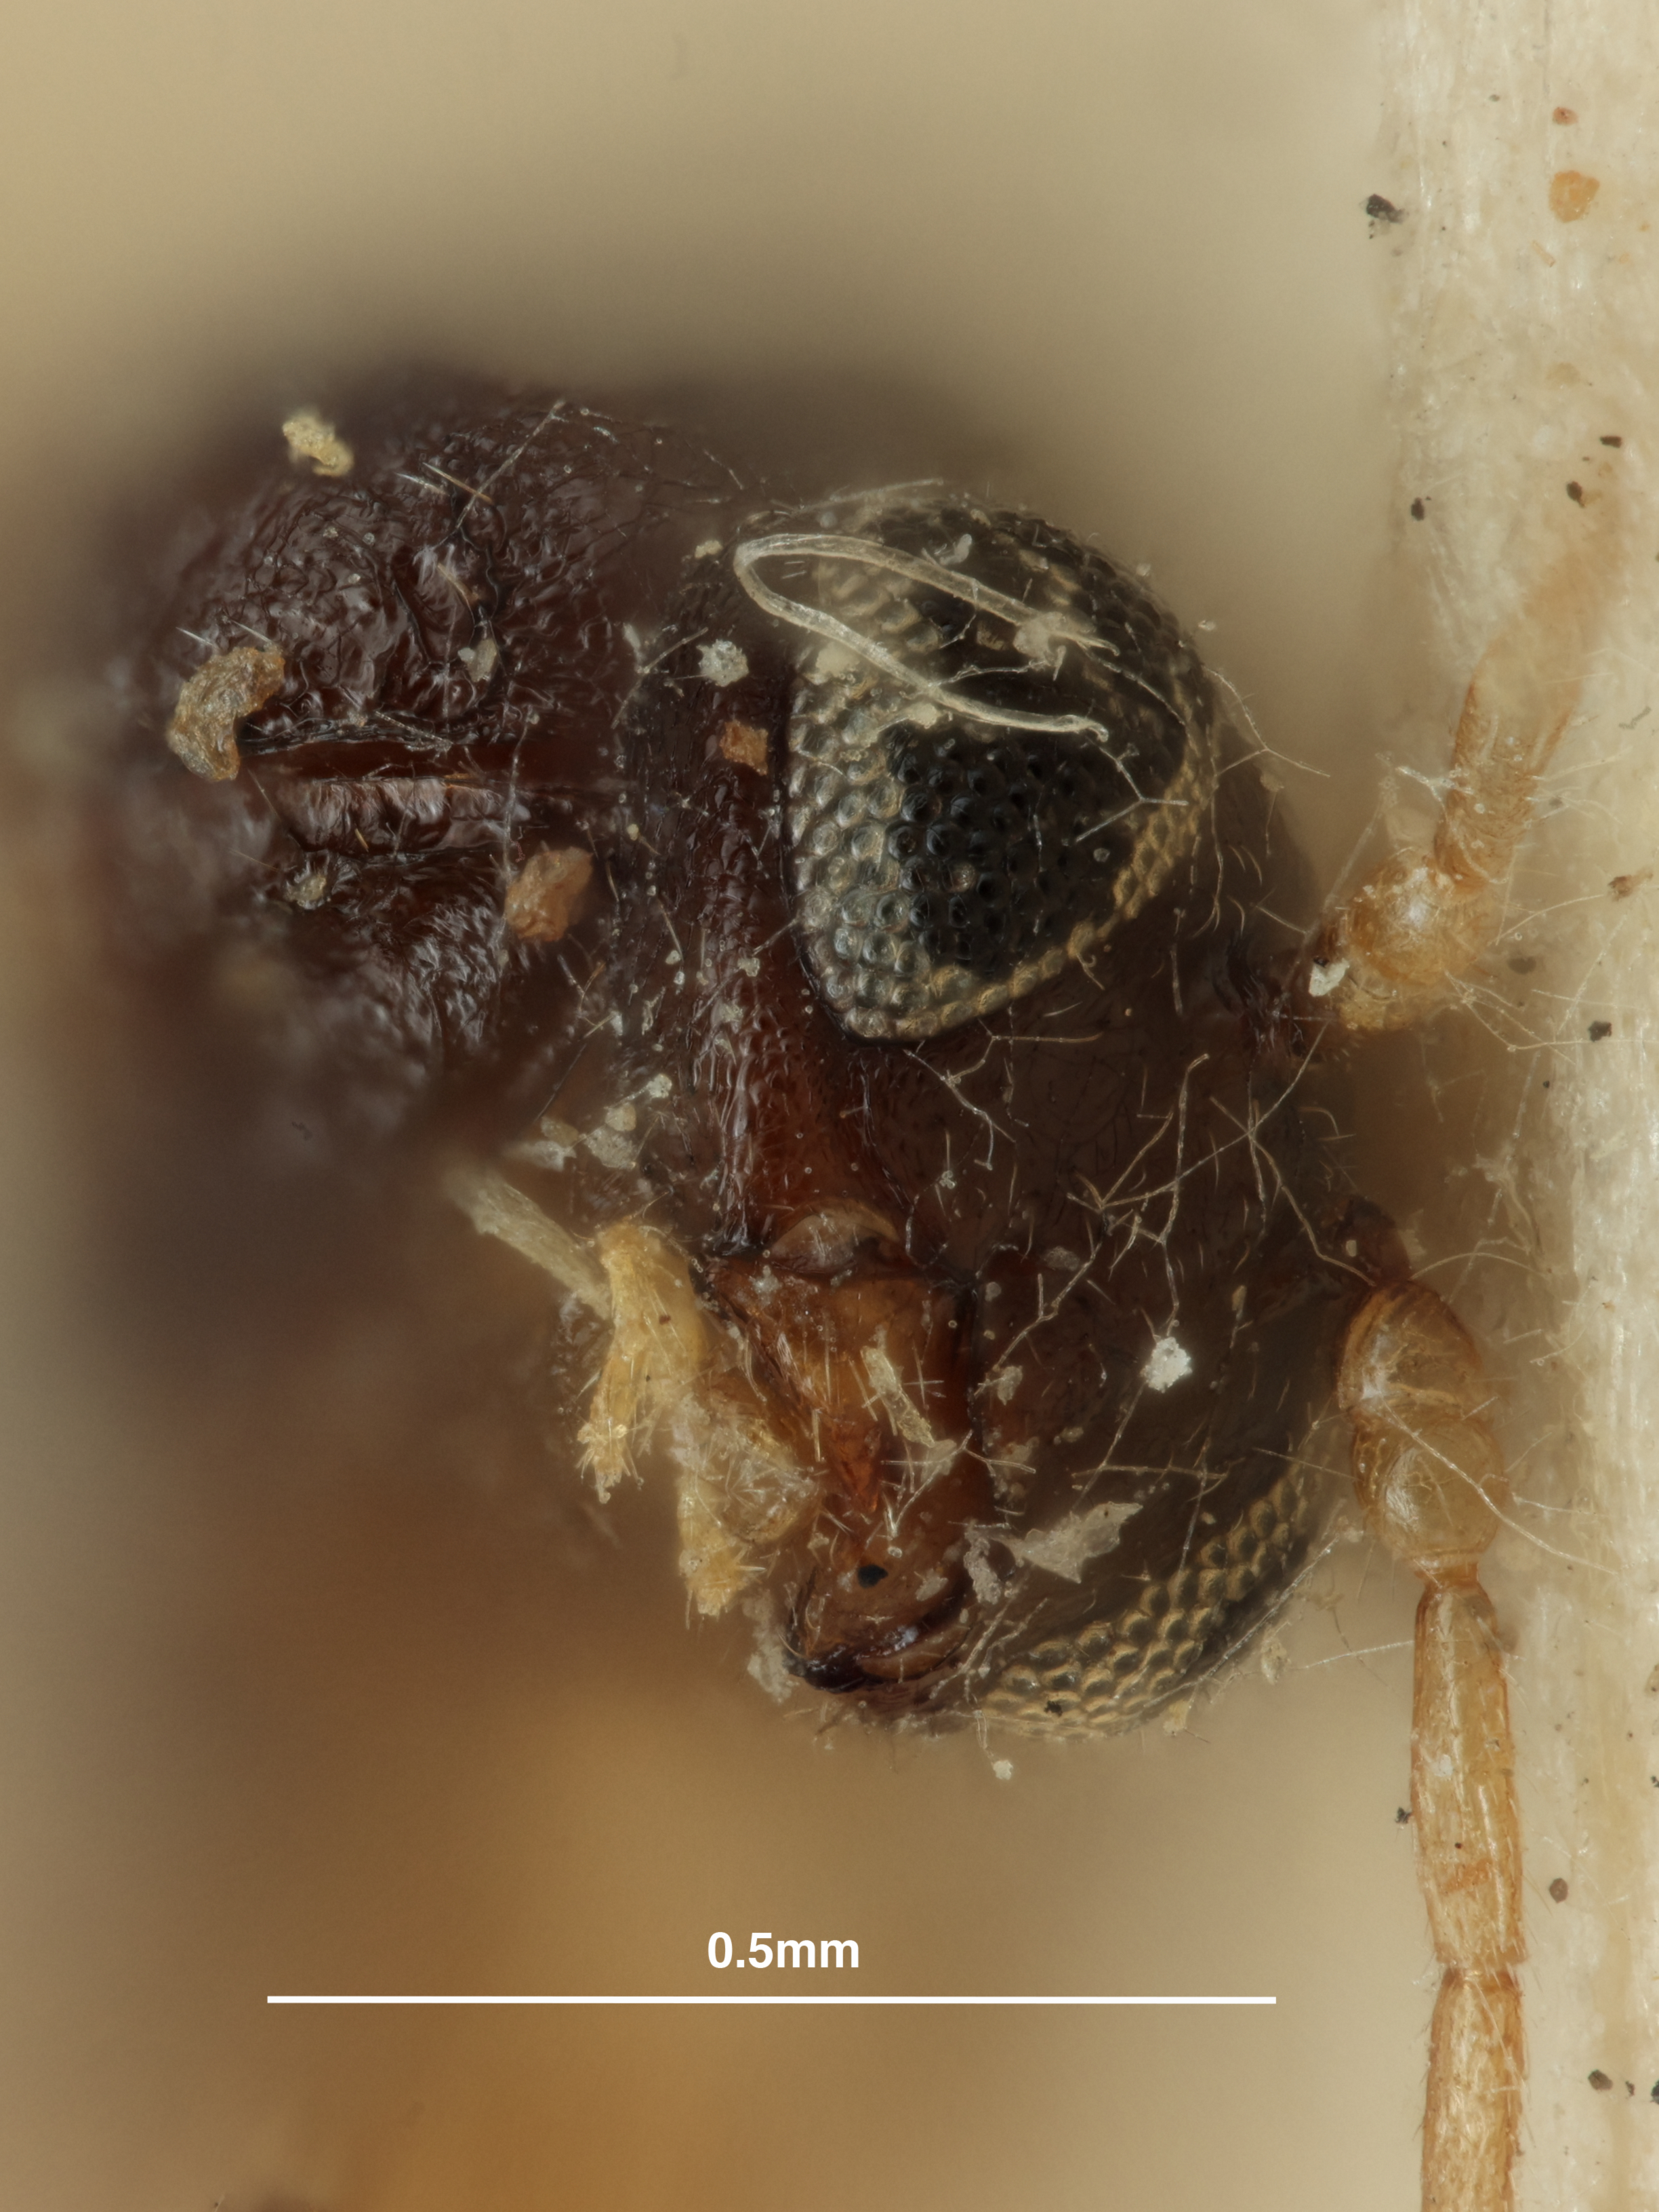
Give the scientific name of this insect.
Neuroterus nawai
